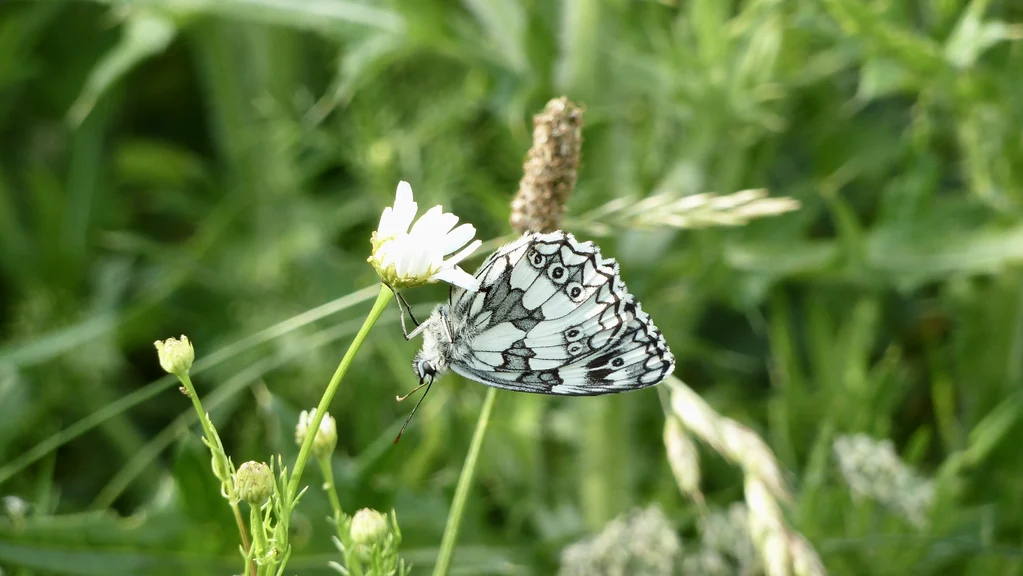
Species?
Melanargia galathea
